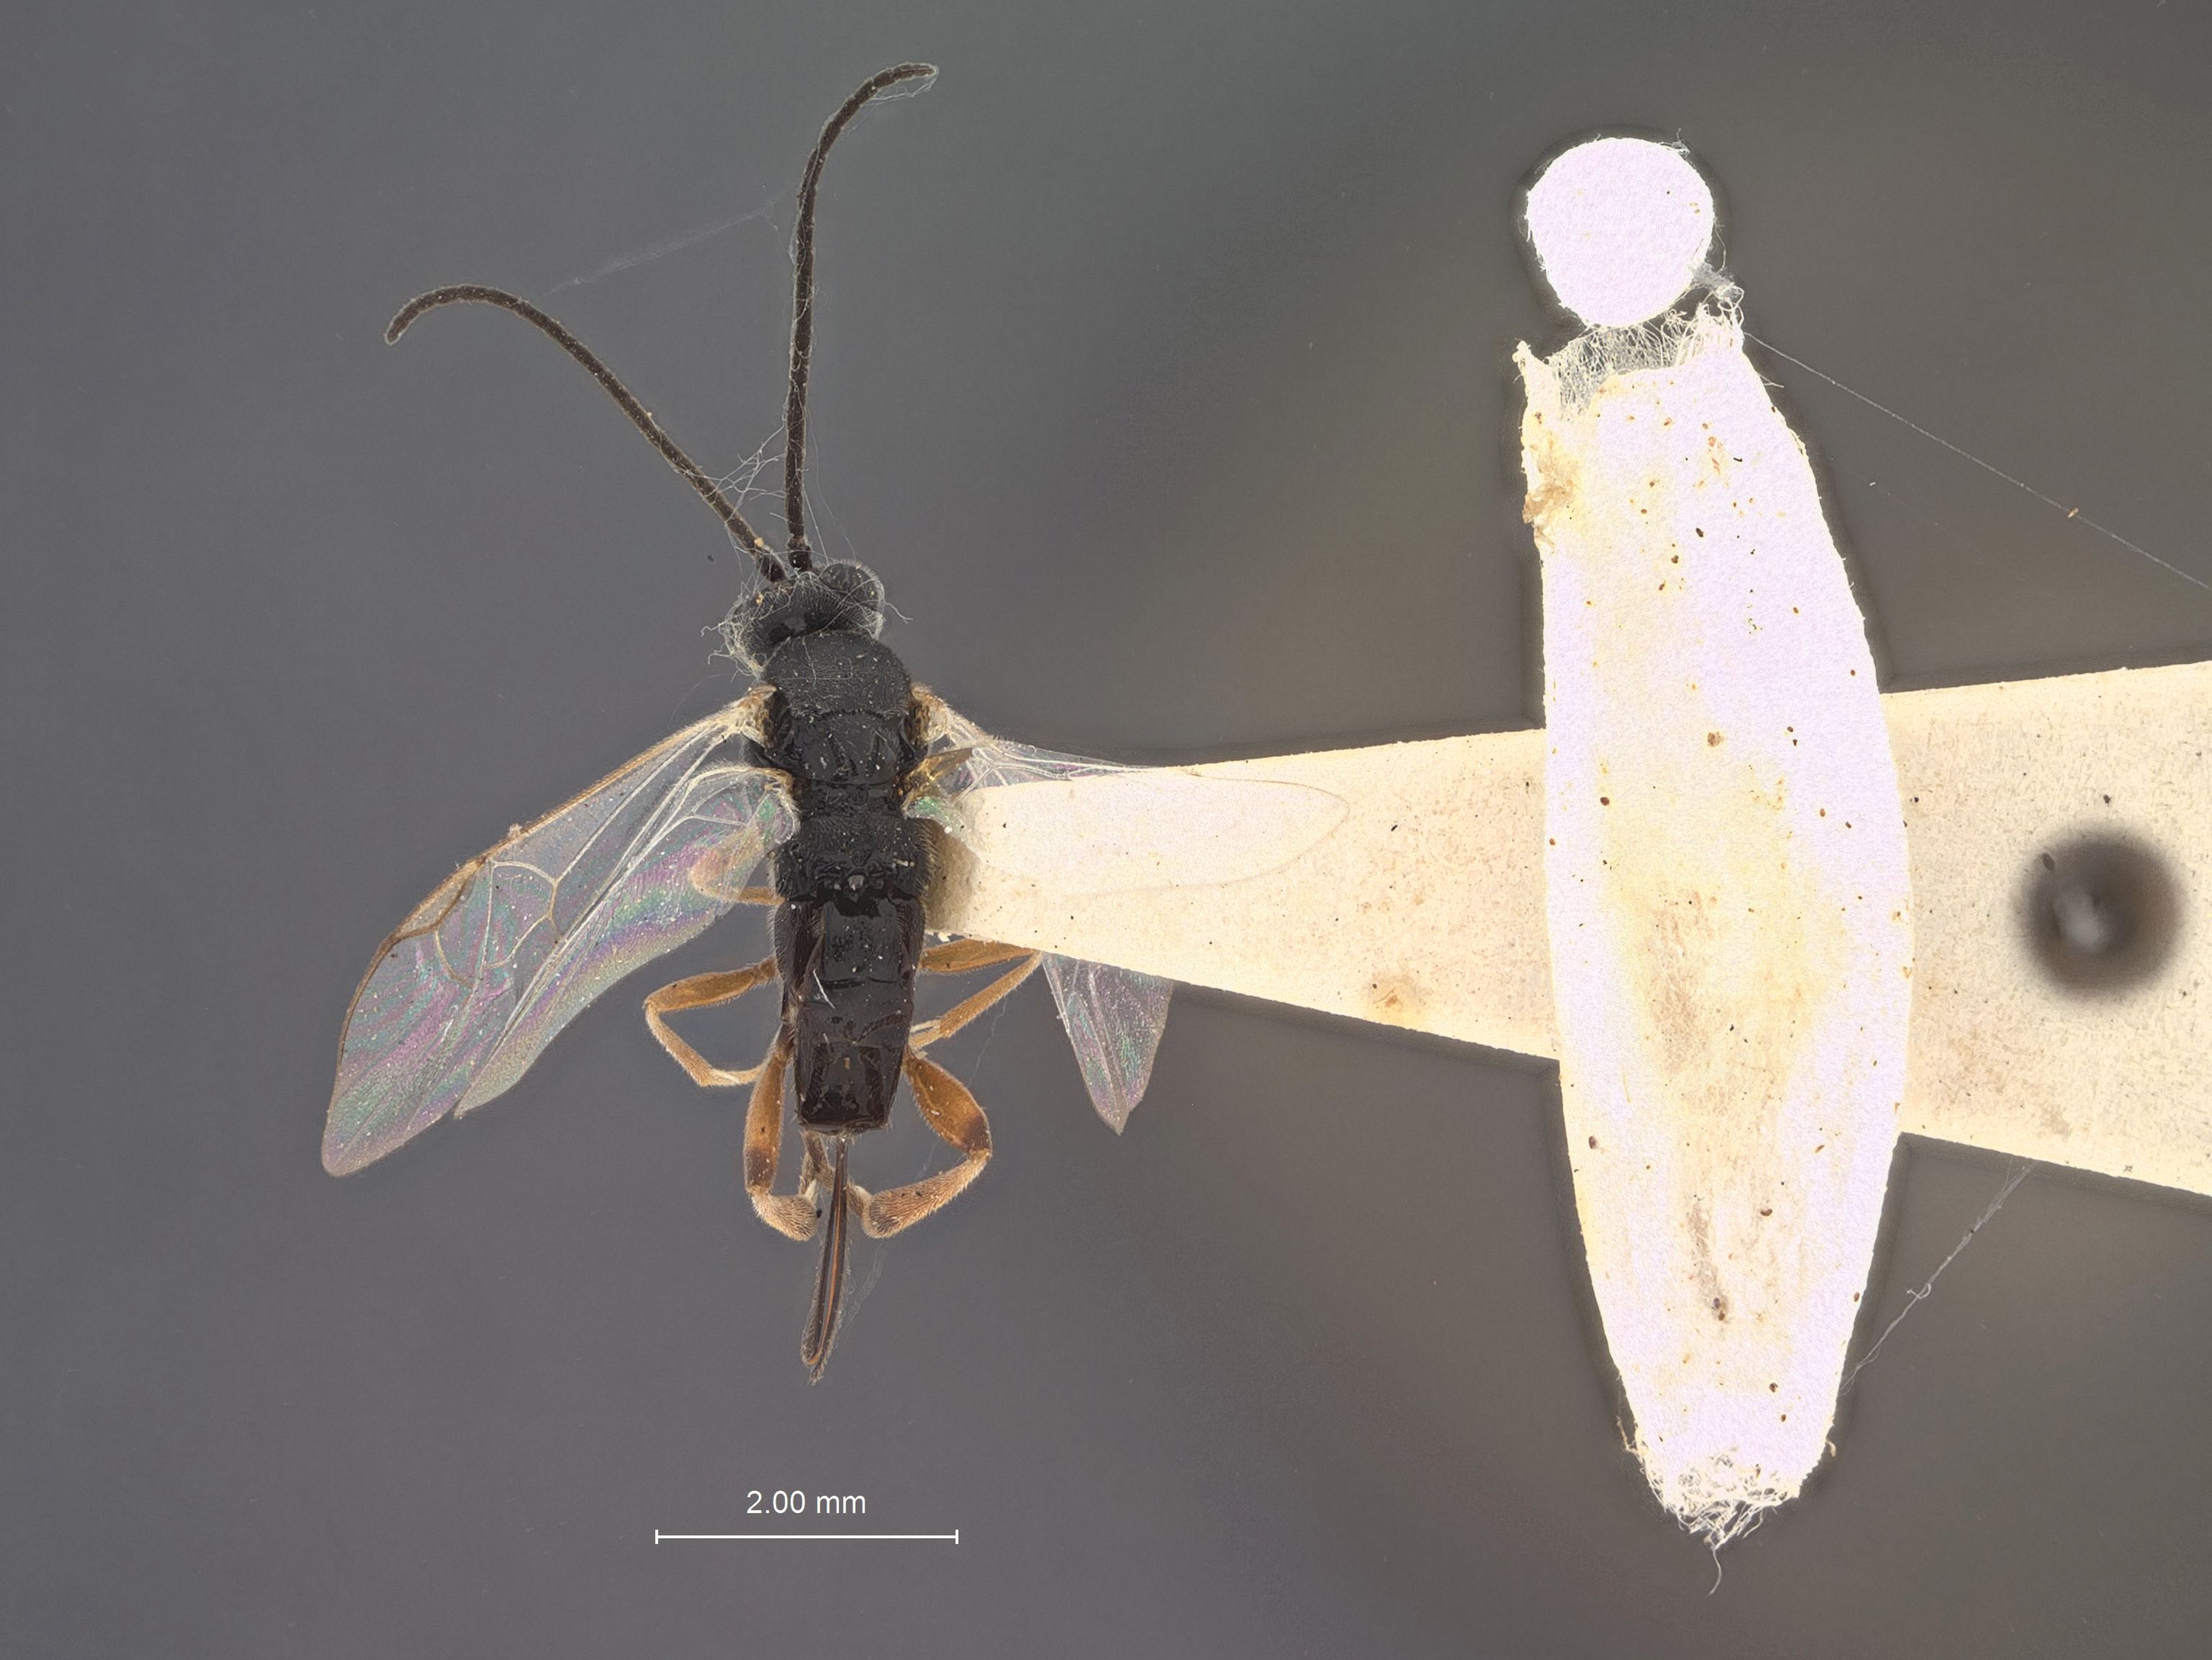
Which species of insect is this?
Apanteles megastidis
